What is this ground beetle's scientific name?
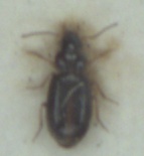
Bradycellus ruficollis
